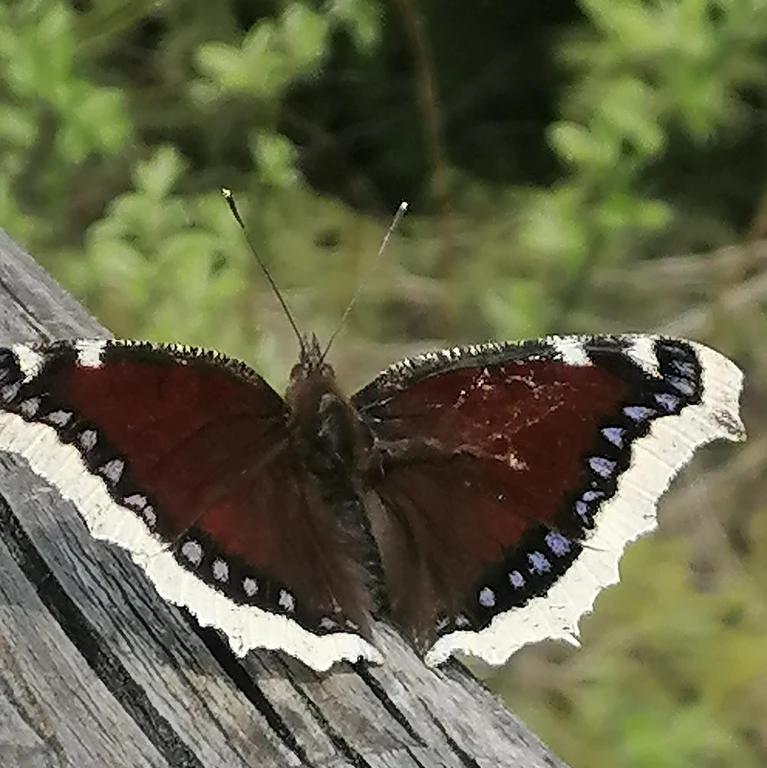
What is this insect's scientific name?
Nymphalis antiopa
